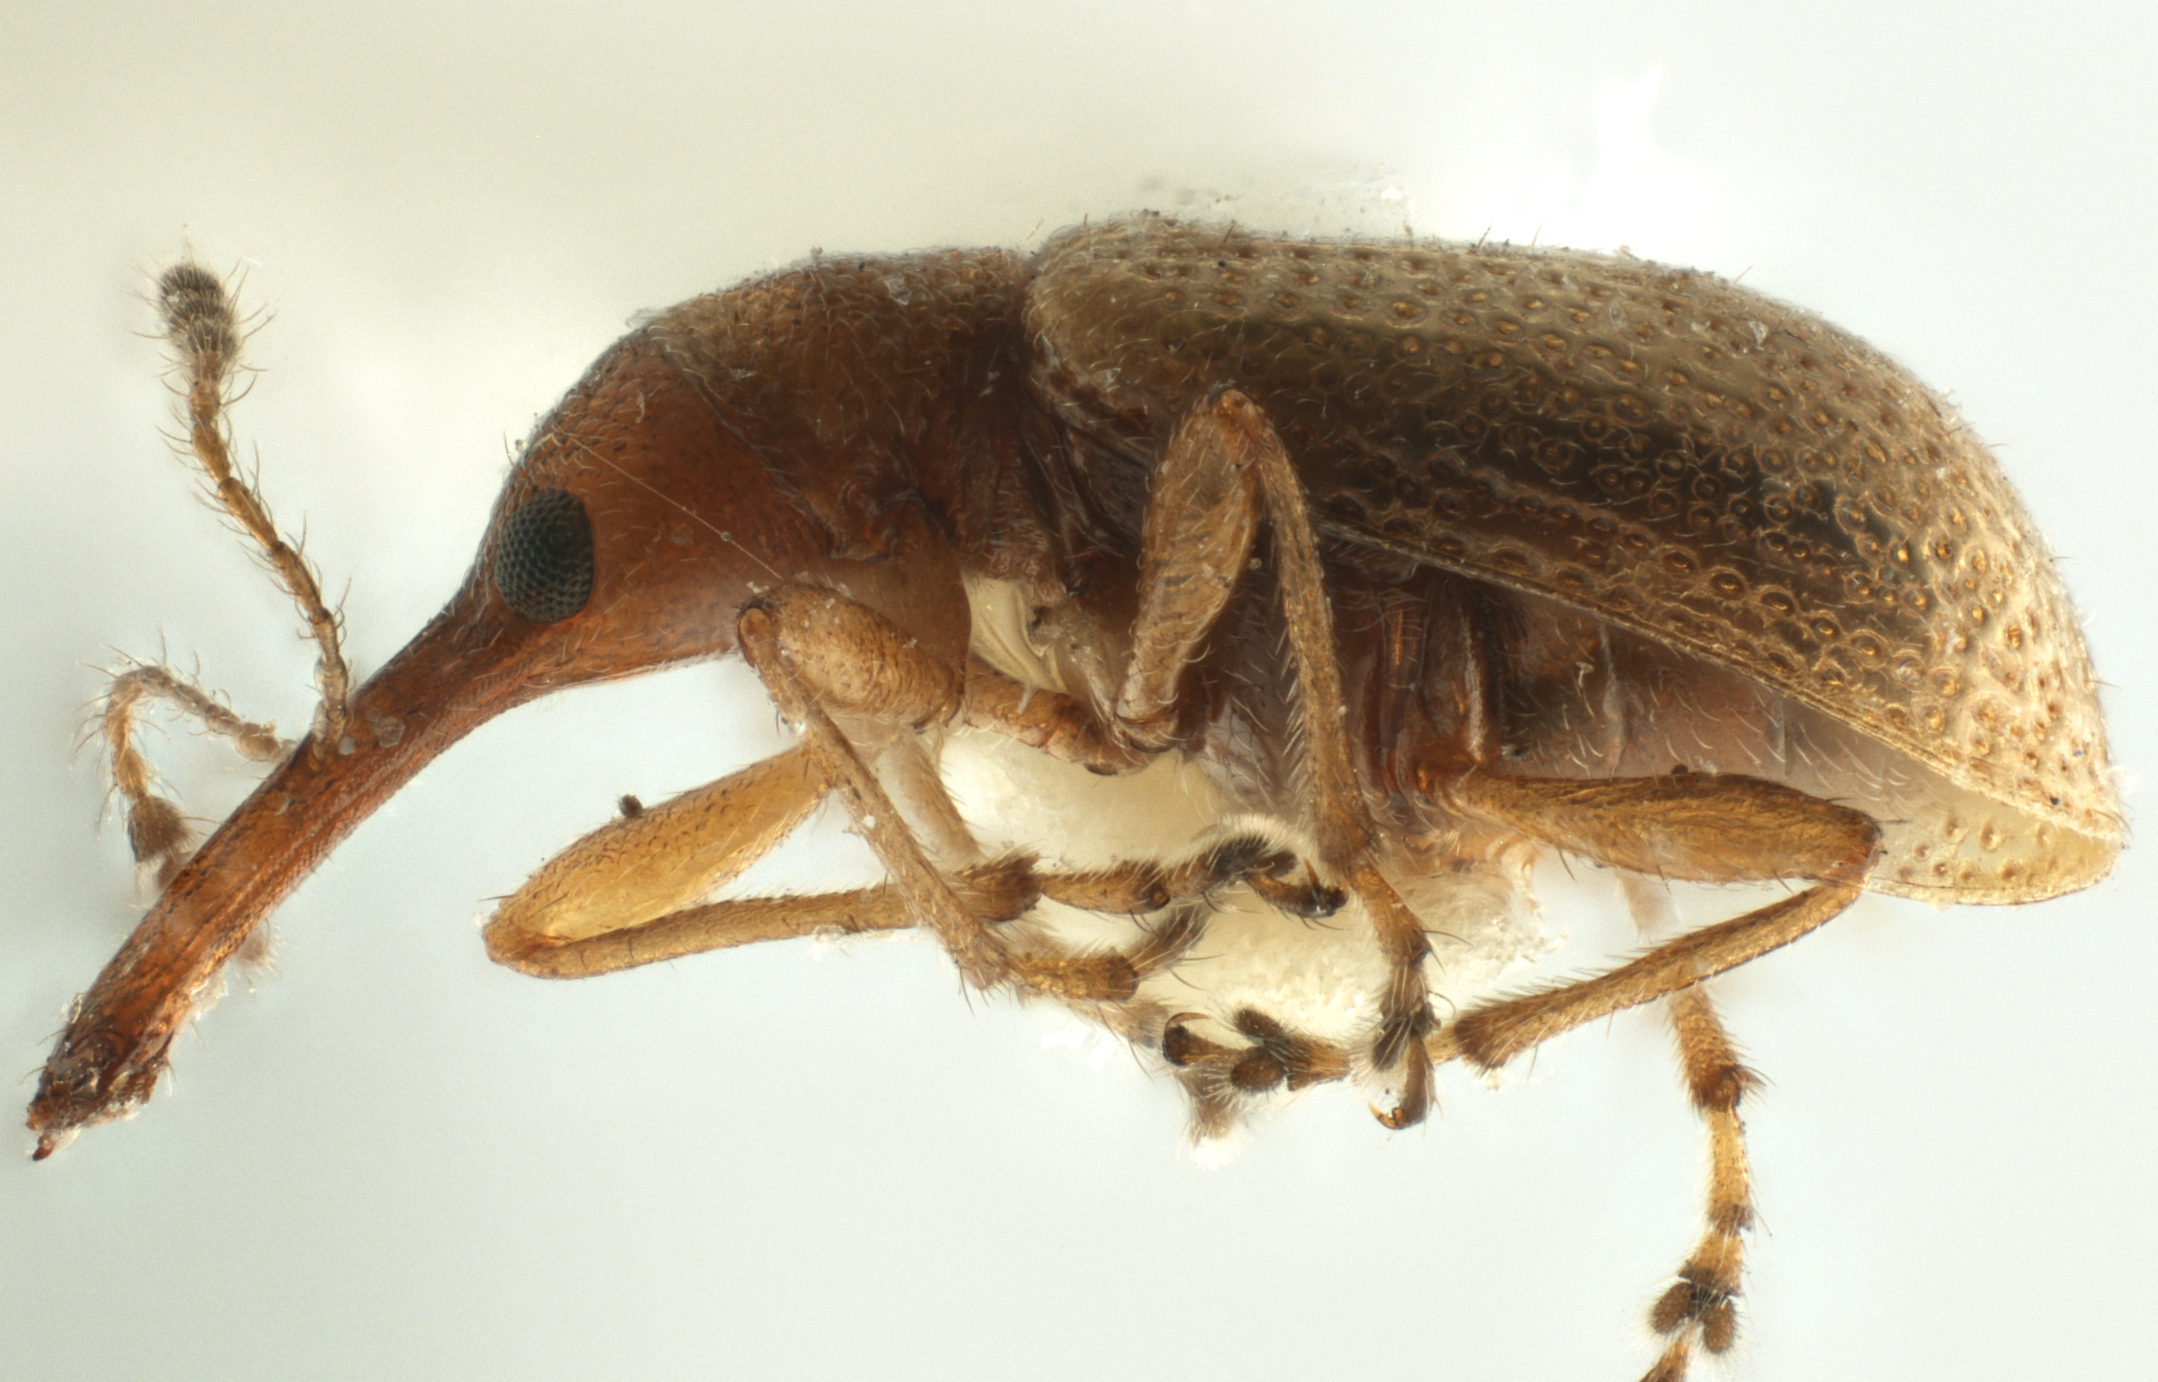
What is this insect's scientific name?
Minurus testaceus
